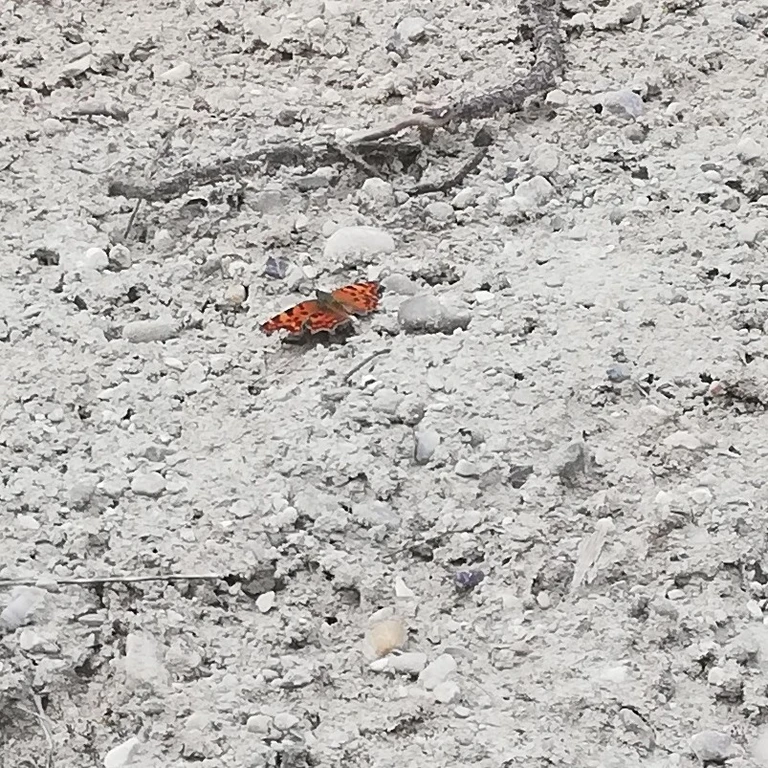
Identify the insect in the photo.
Polygonia c-album
